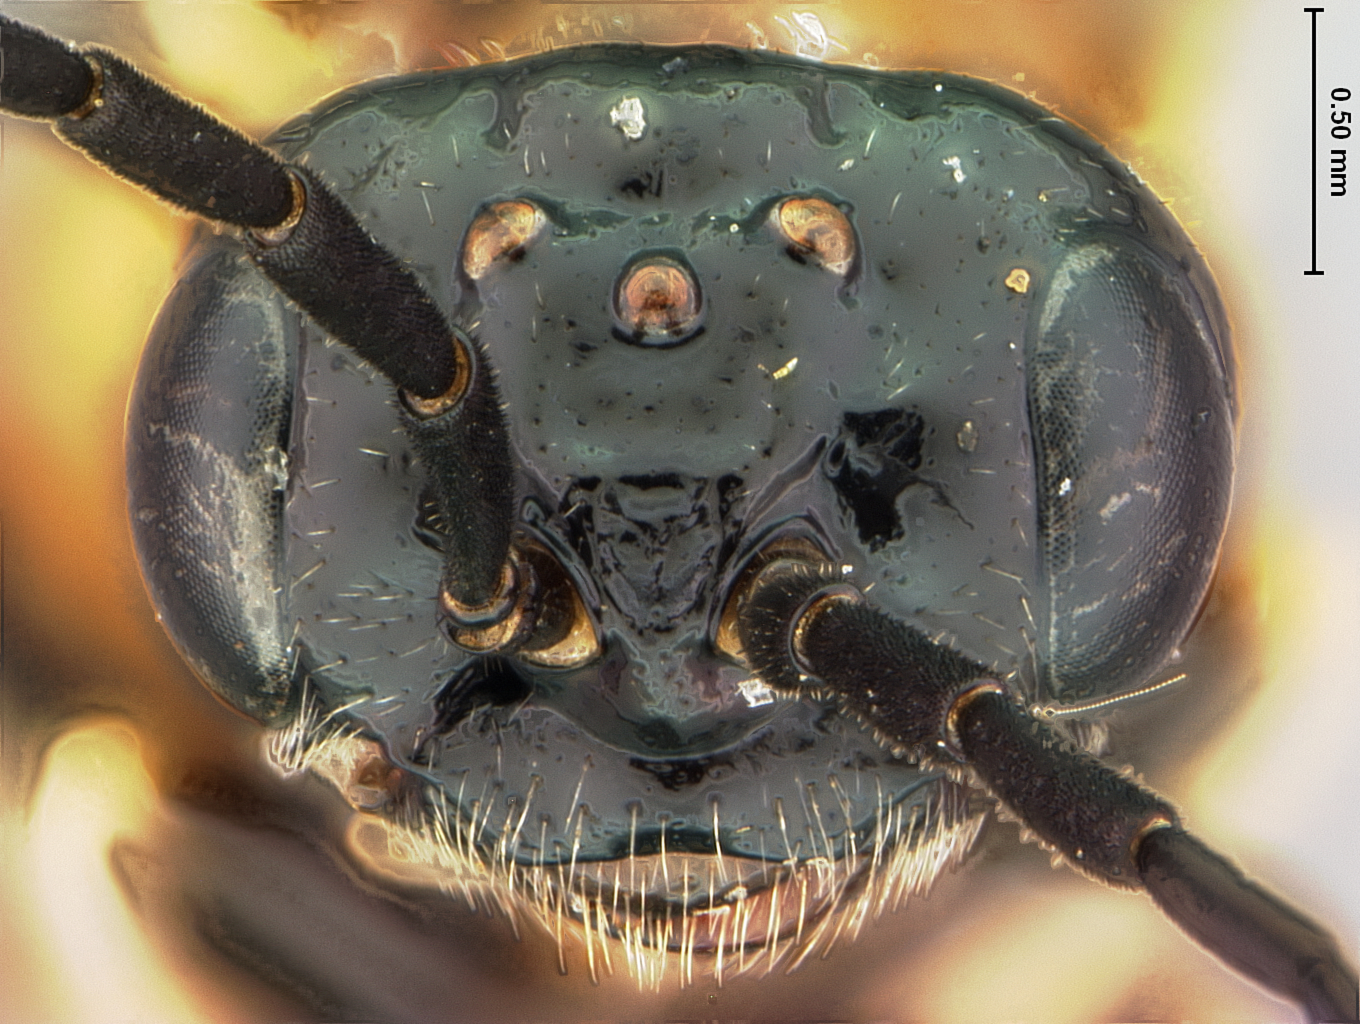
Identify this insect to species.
Susana rufa
